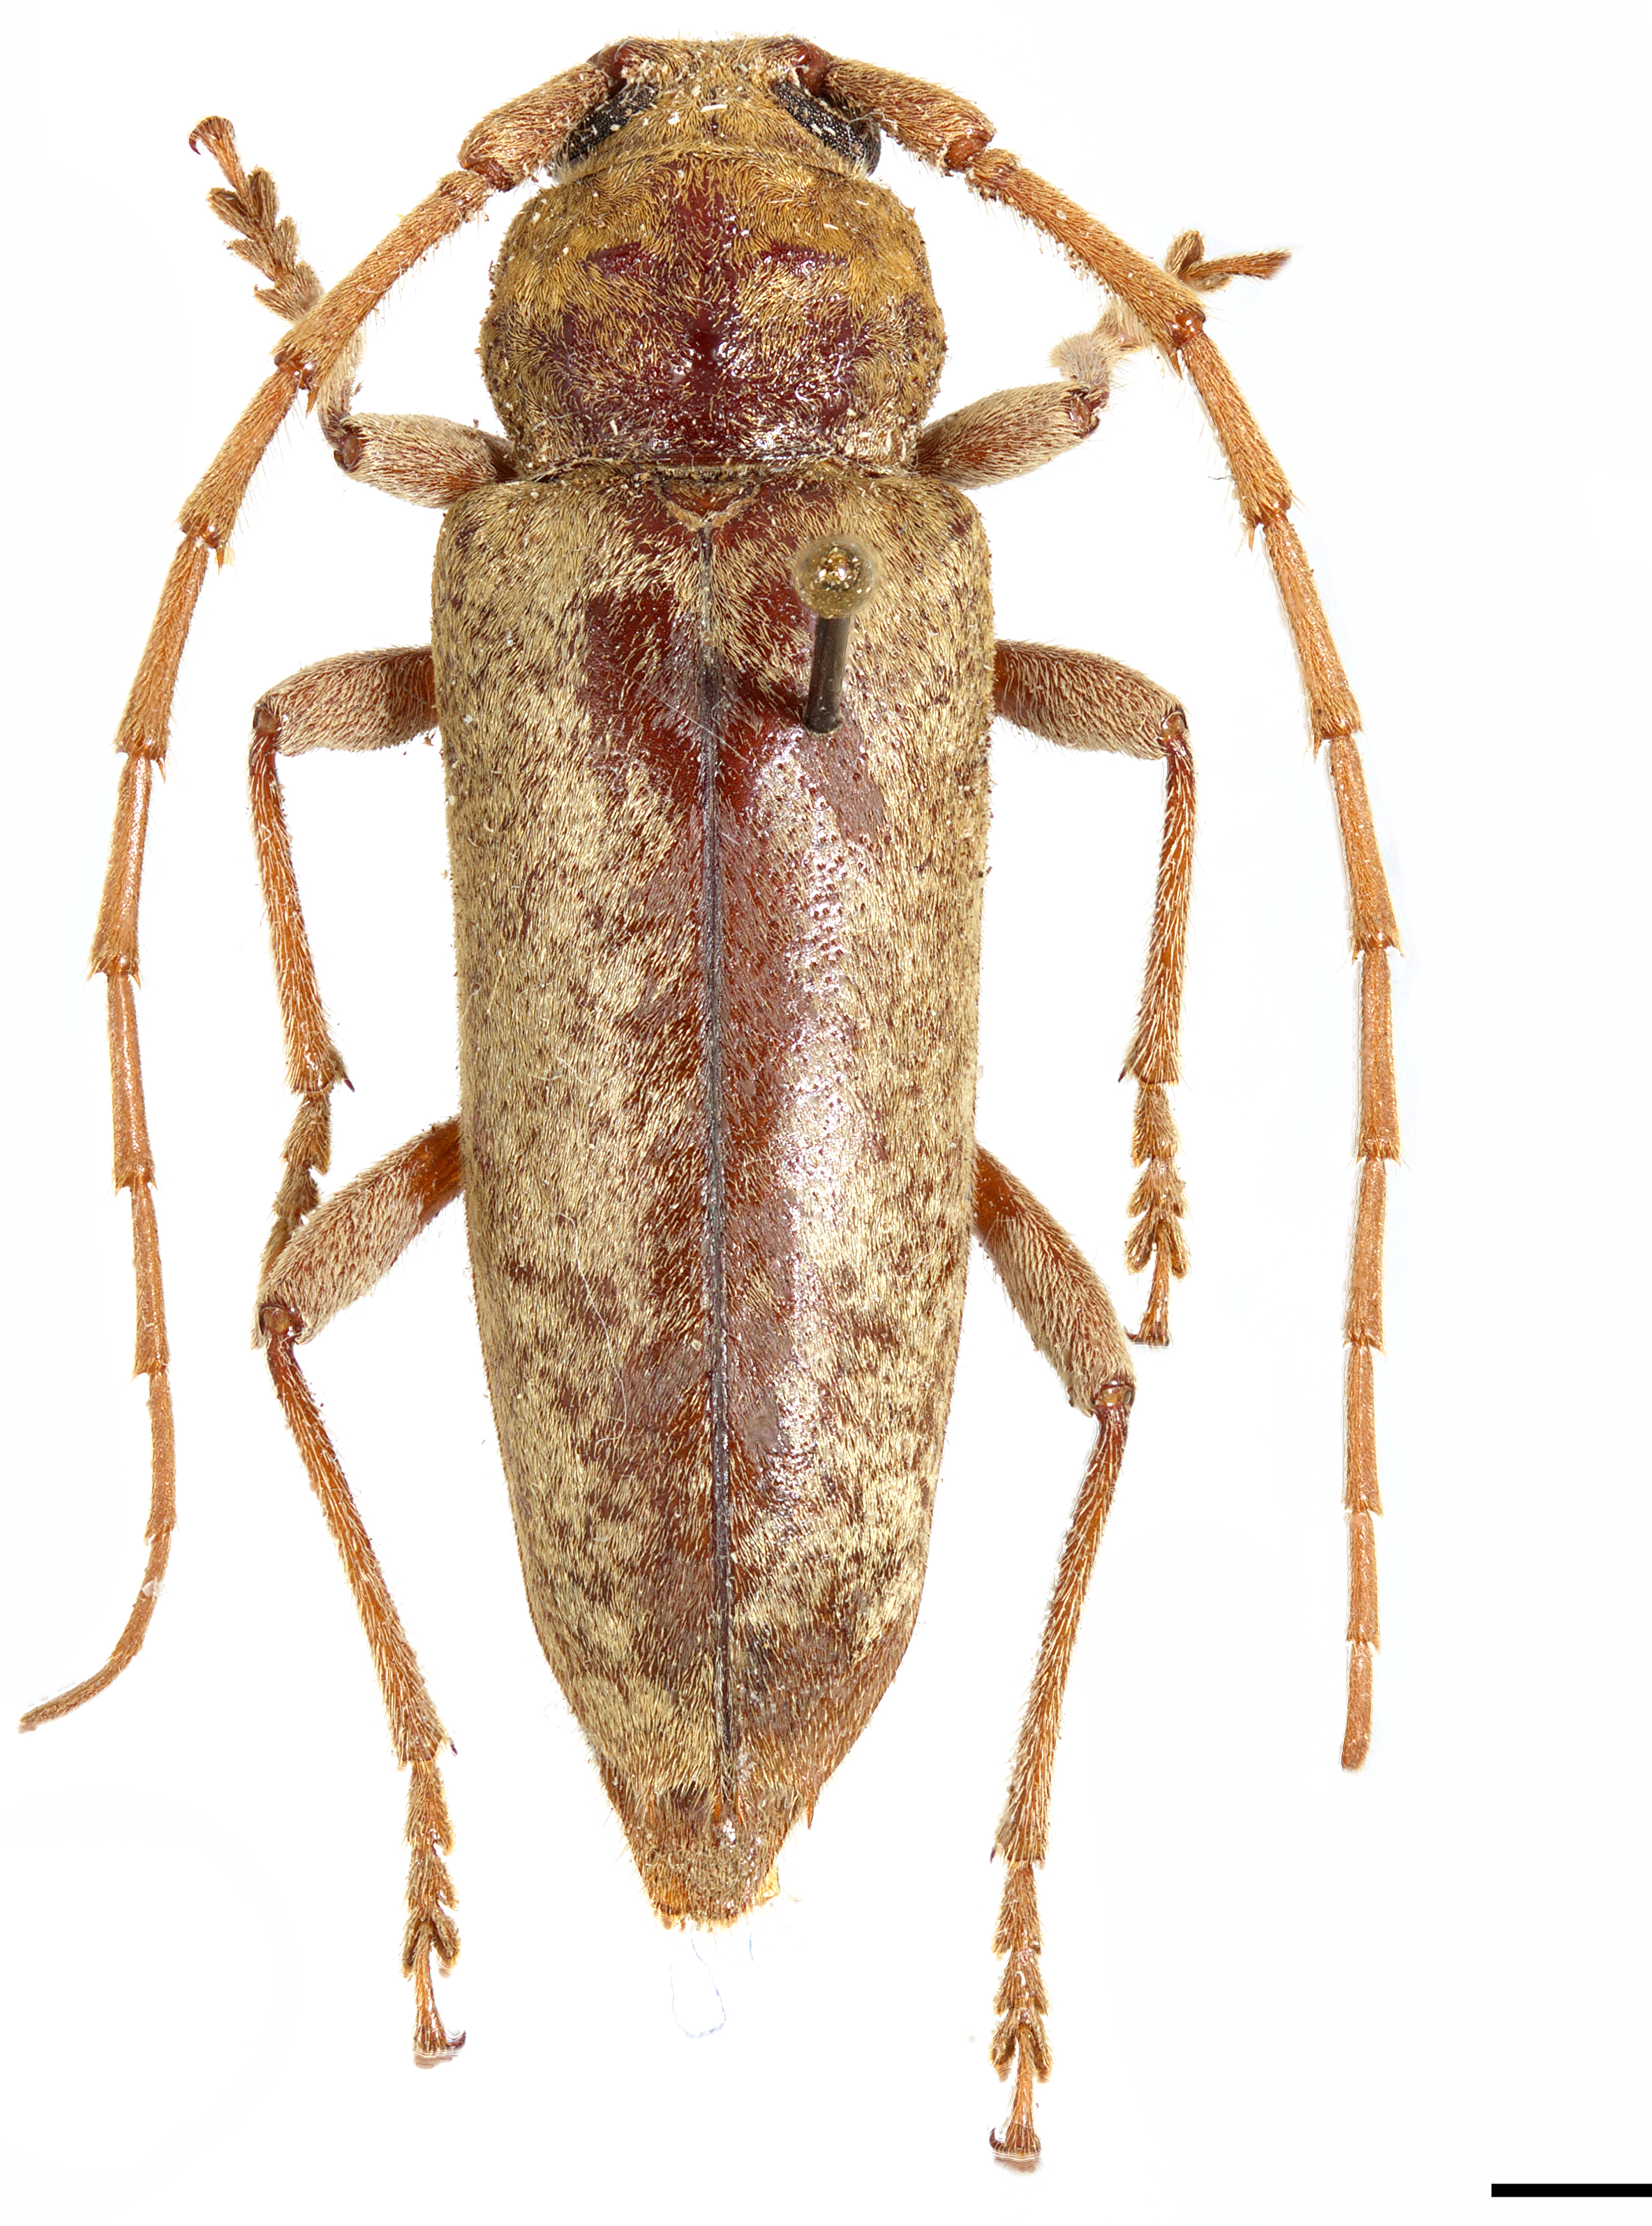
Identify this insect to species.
Enaphalodes rufulus
